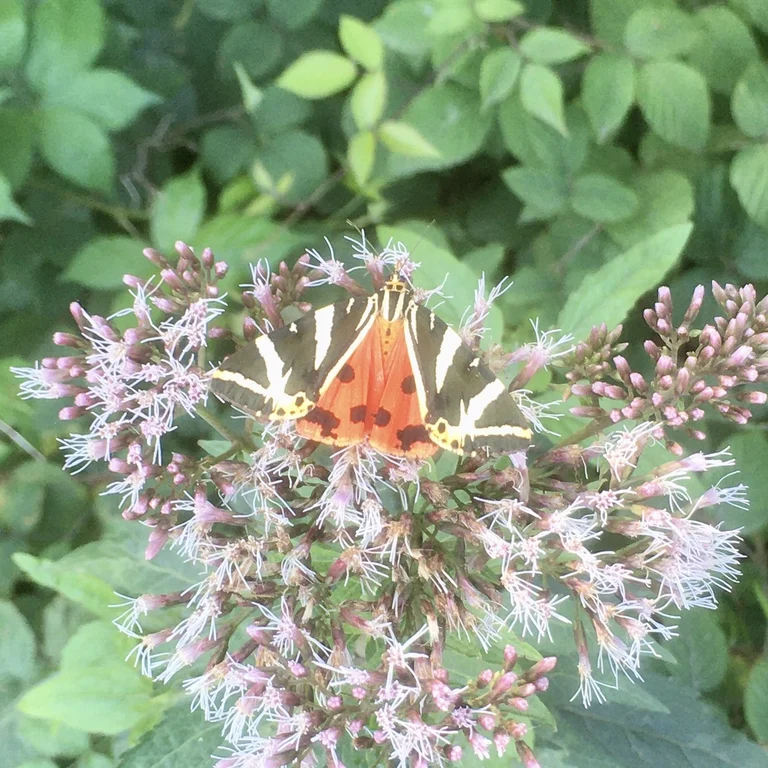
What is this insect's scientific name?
Euplagia quadripunctaria
